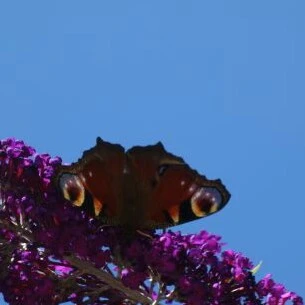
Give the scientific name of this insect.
Aglais io
